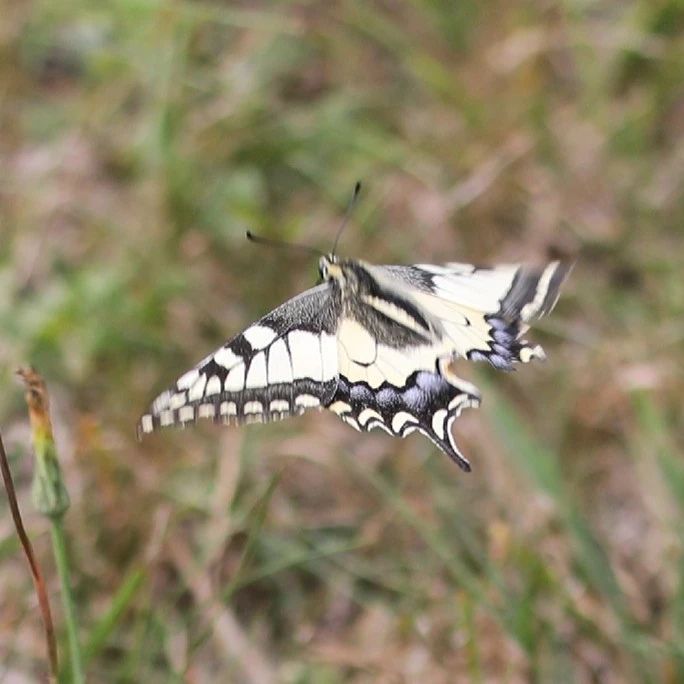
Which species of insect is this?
Papilio machaon
